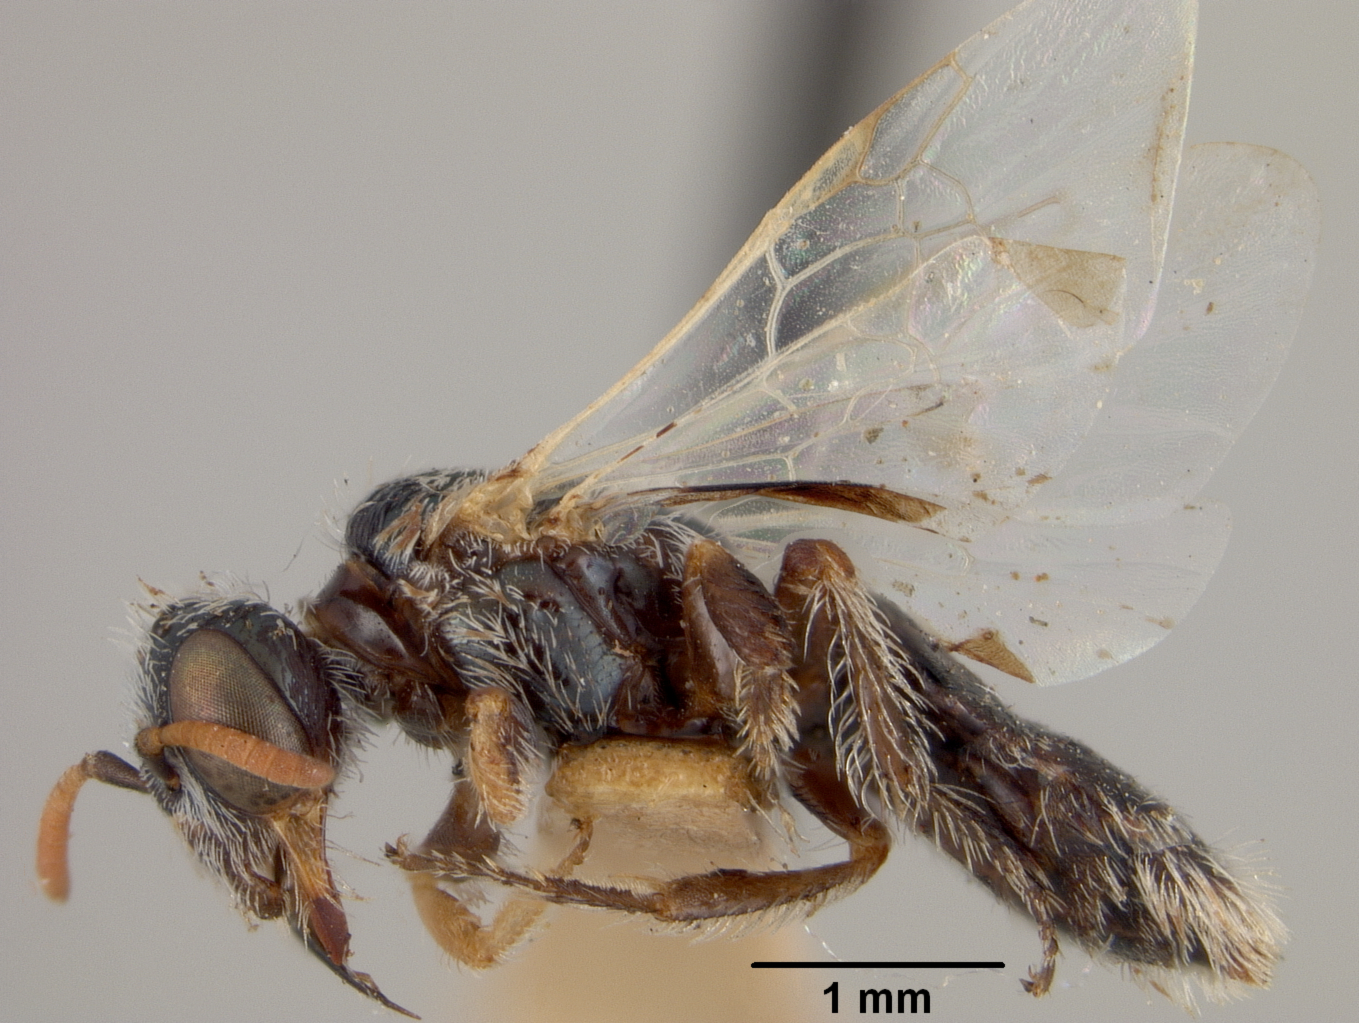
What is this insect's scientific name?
Perdita valida
